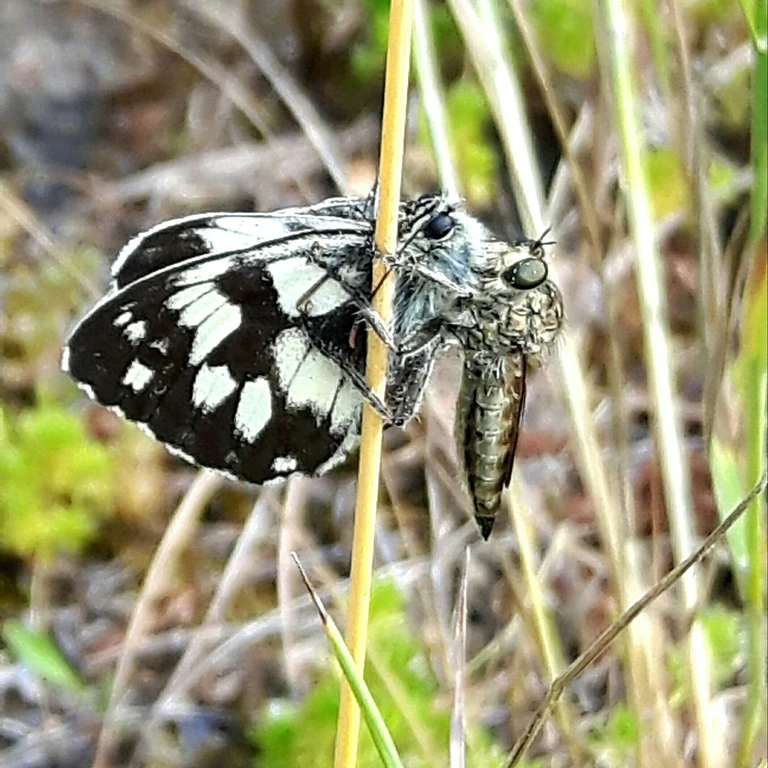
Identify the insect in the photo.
Melanargia galathea
